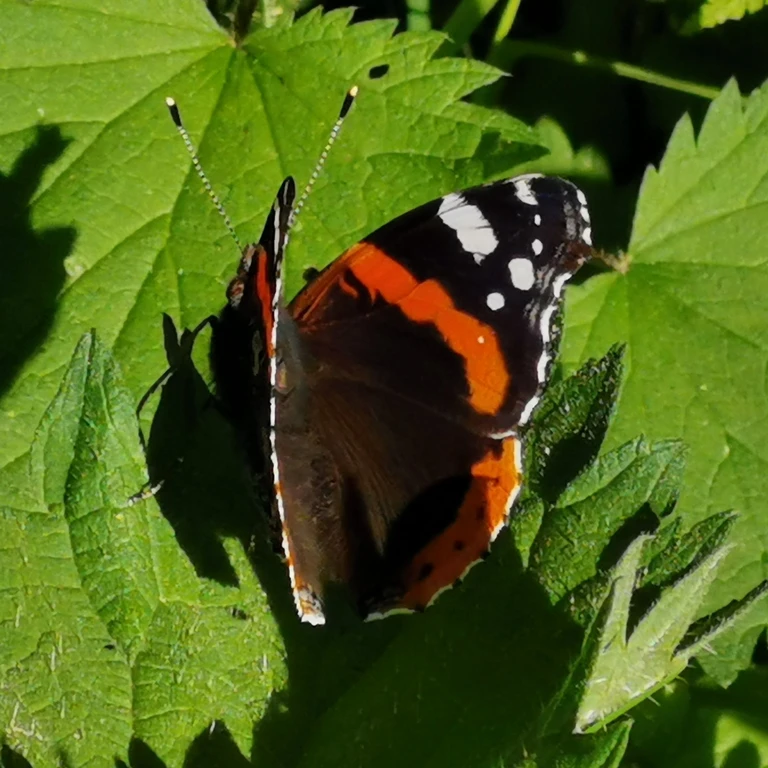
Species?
Vanessa atalanta
